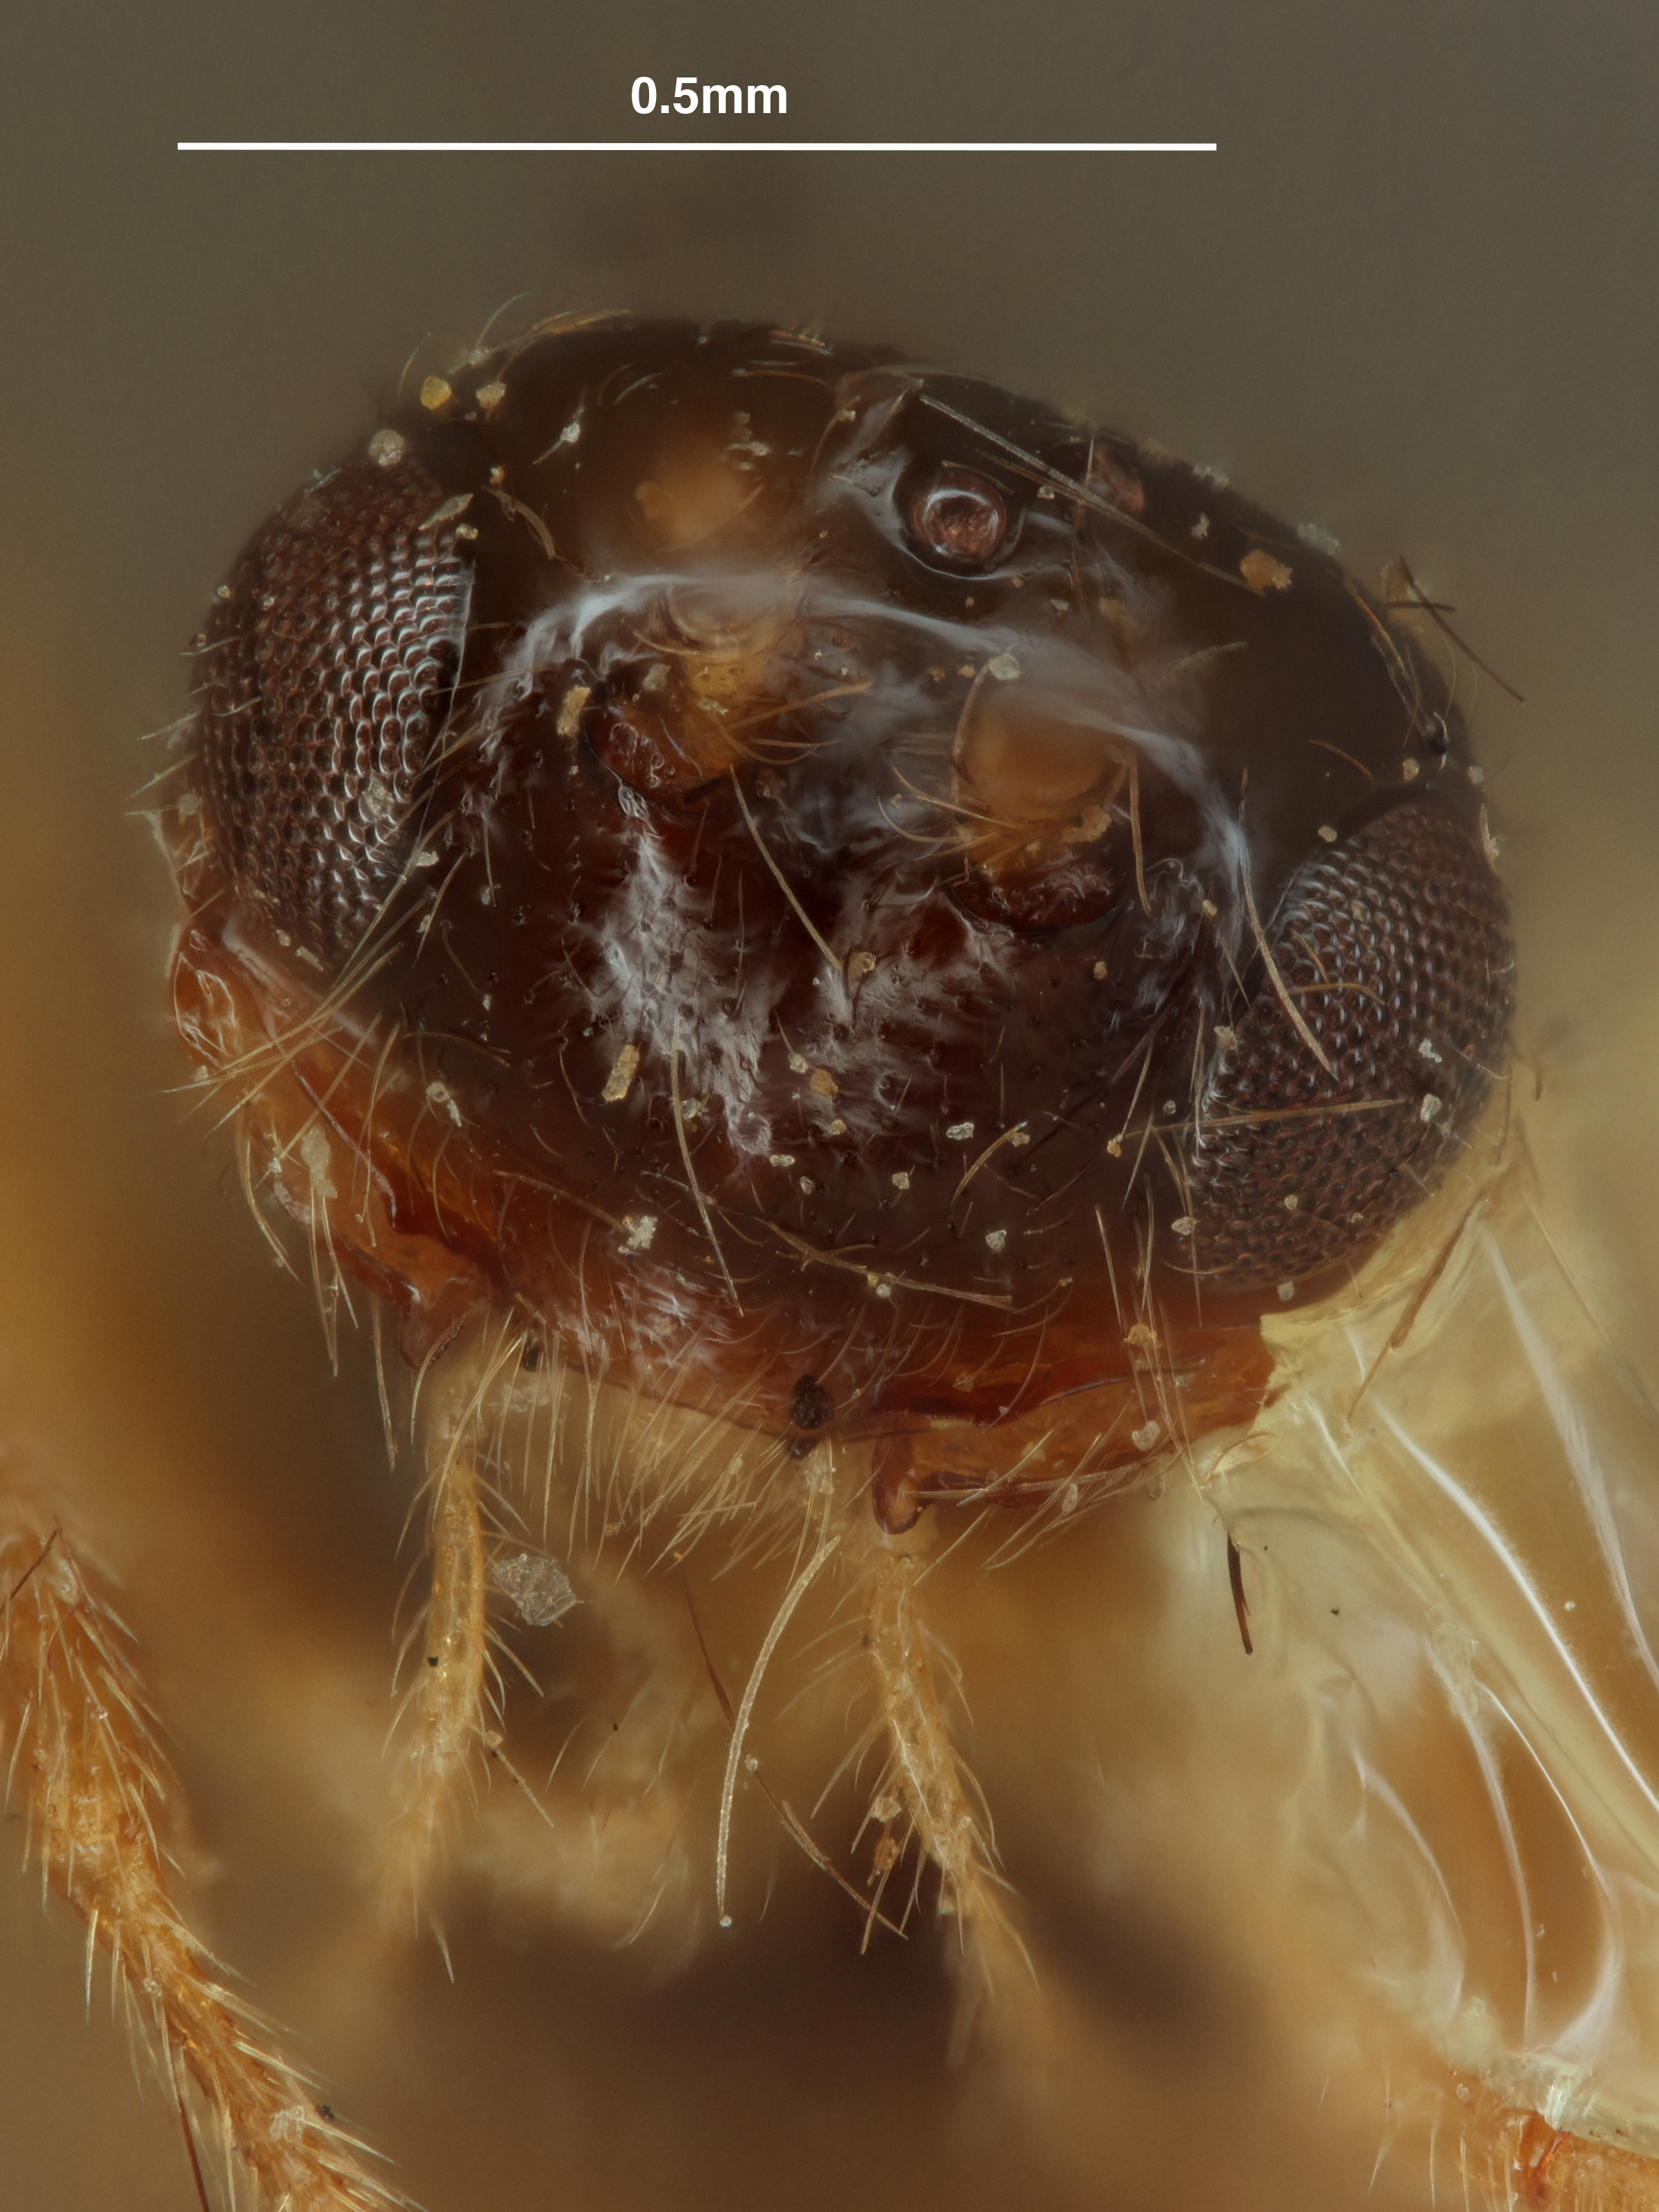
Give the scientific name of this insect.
Phaenocarpa costulata
